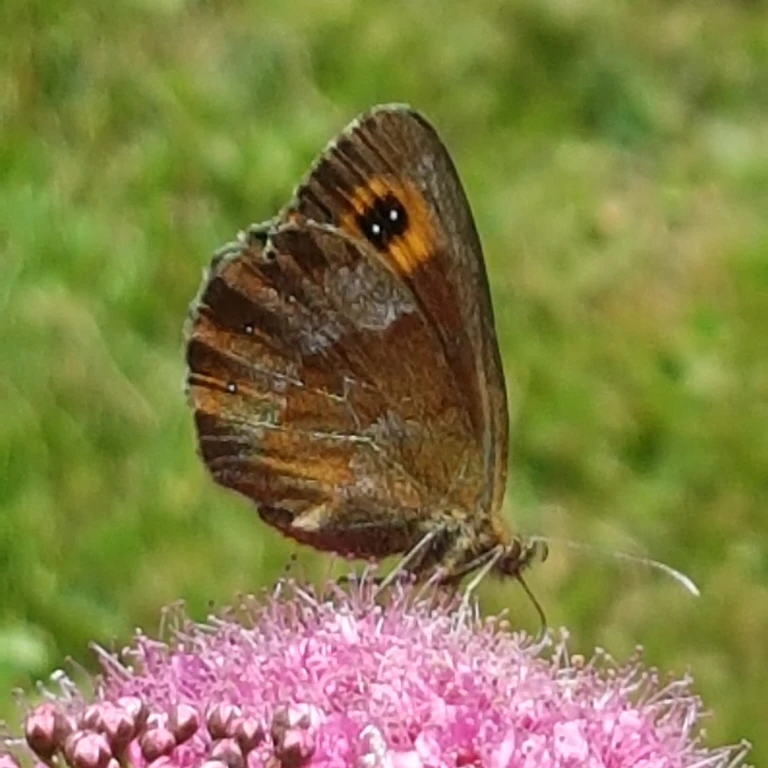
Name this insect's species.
Erebia aethiops
